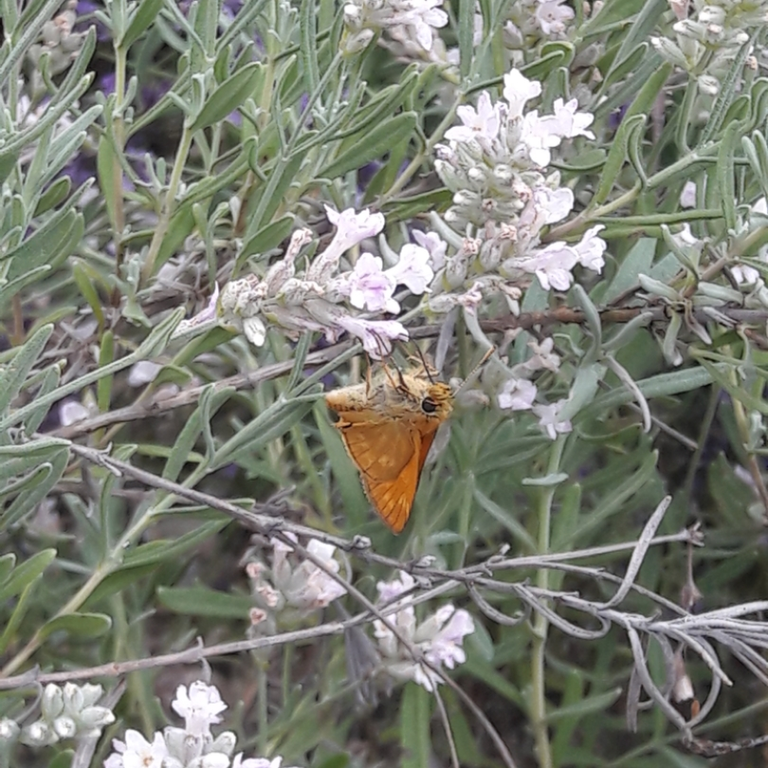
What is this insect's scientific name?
Ochlodes sylvanus (also Ochlodes venata)
